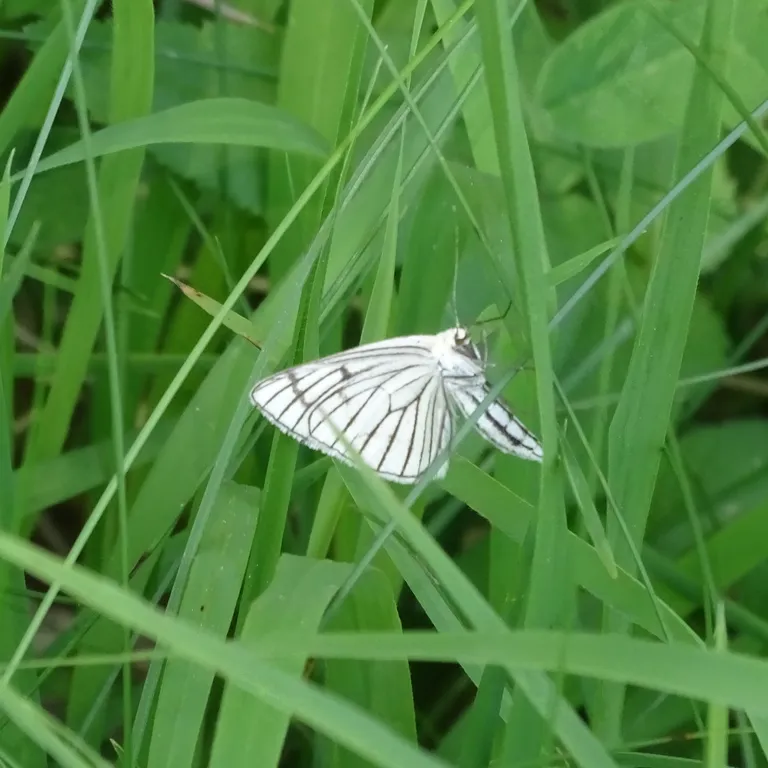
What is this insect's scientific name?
Siona lineata
